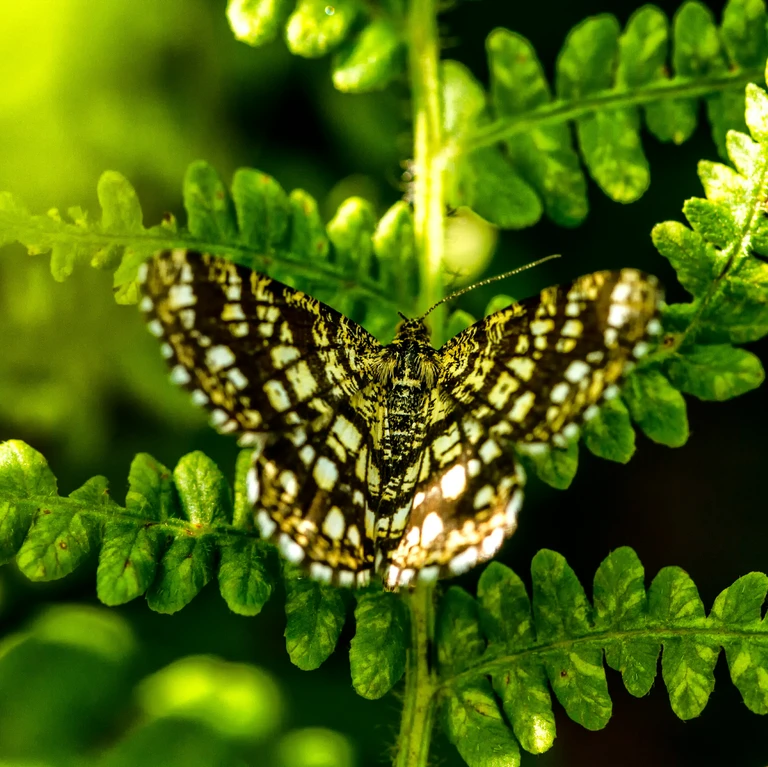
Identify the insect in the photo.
Chiasmia clathrata
